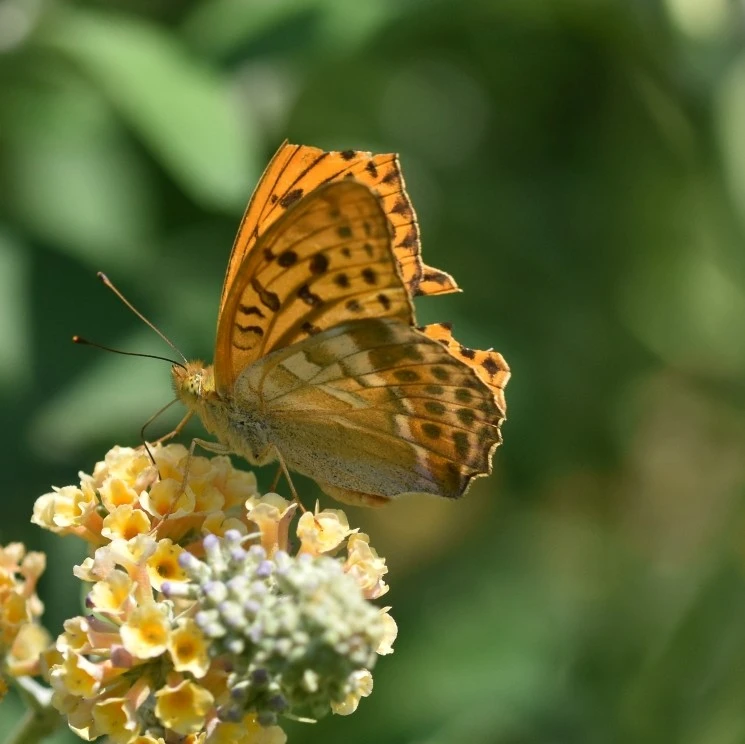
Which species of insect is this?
Argynnis paphia
